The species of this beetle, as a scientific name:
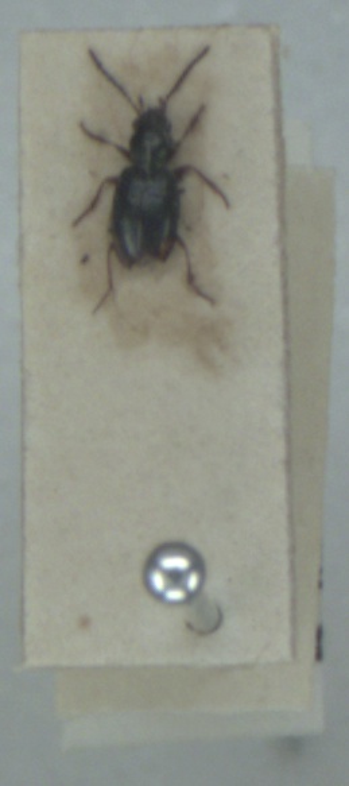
Bembidion doris
